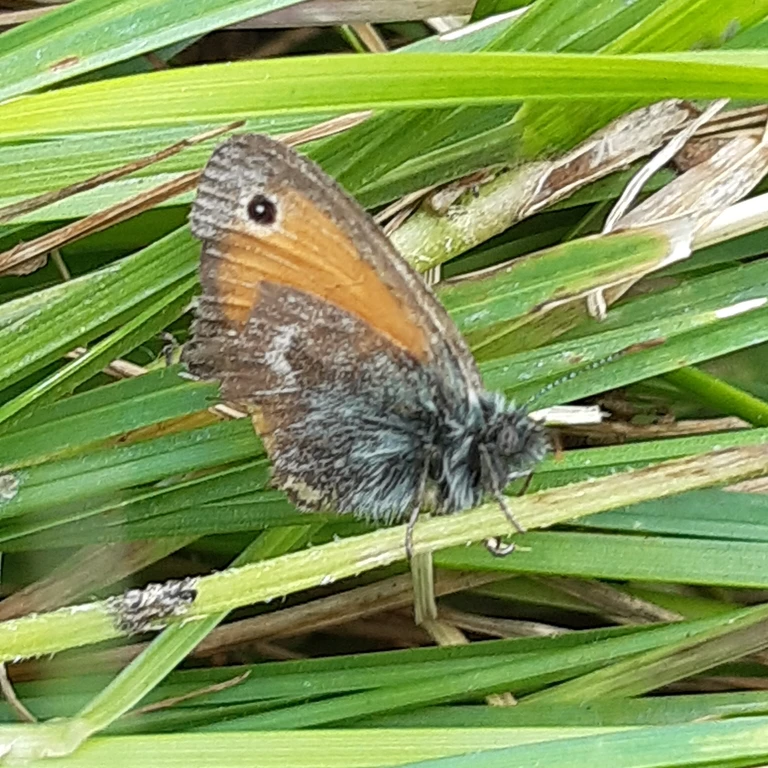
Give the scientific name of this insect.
Coenonympha pamphilus
